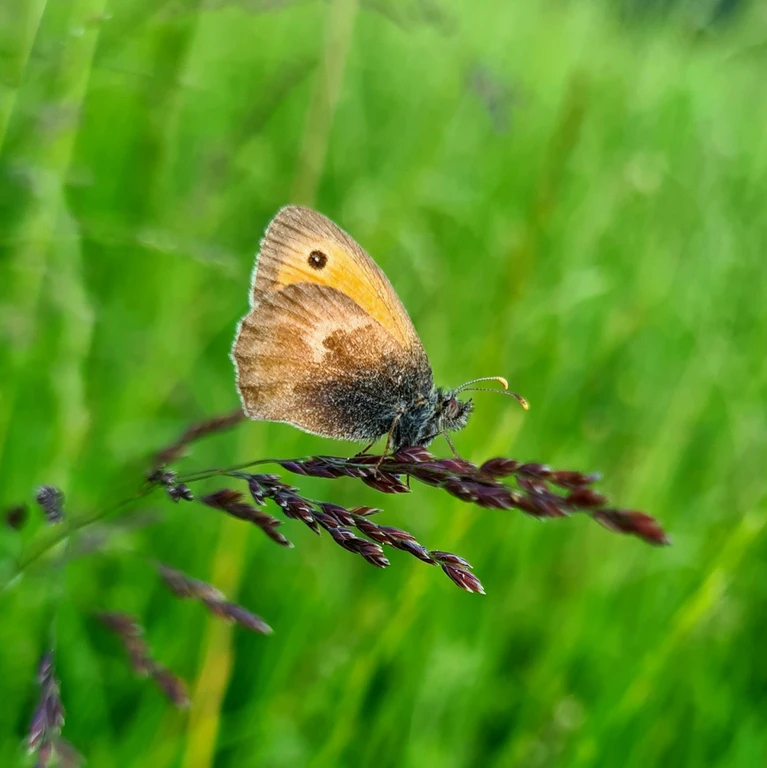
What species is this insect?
Coenonympha pamphilus
